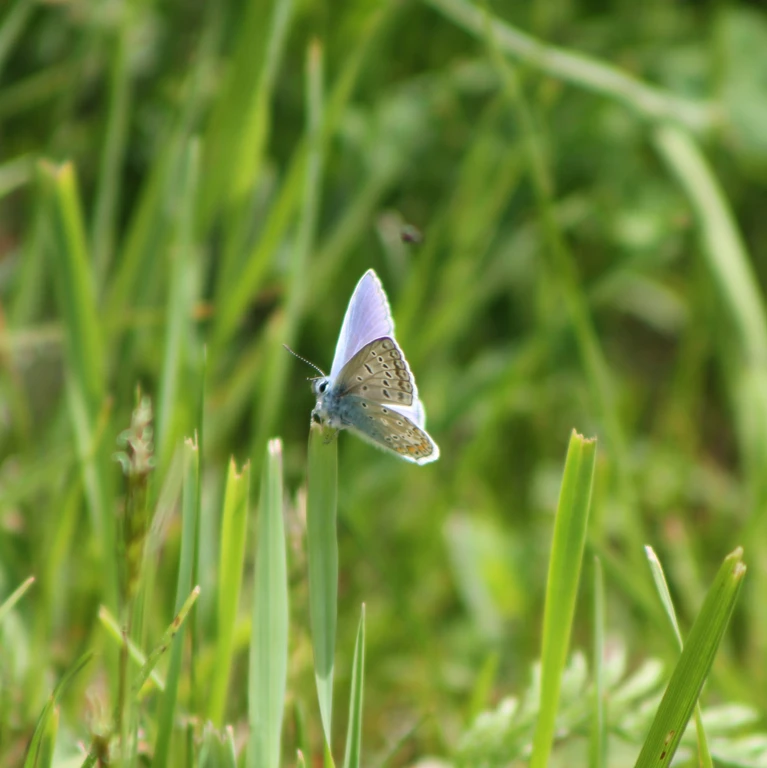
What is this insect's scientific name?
Polyommatus icarus
